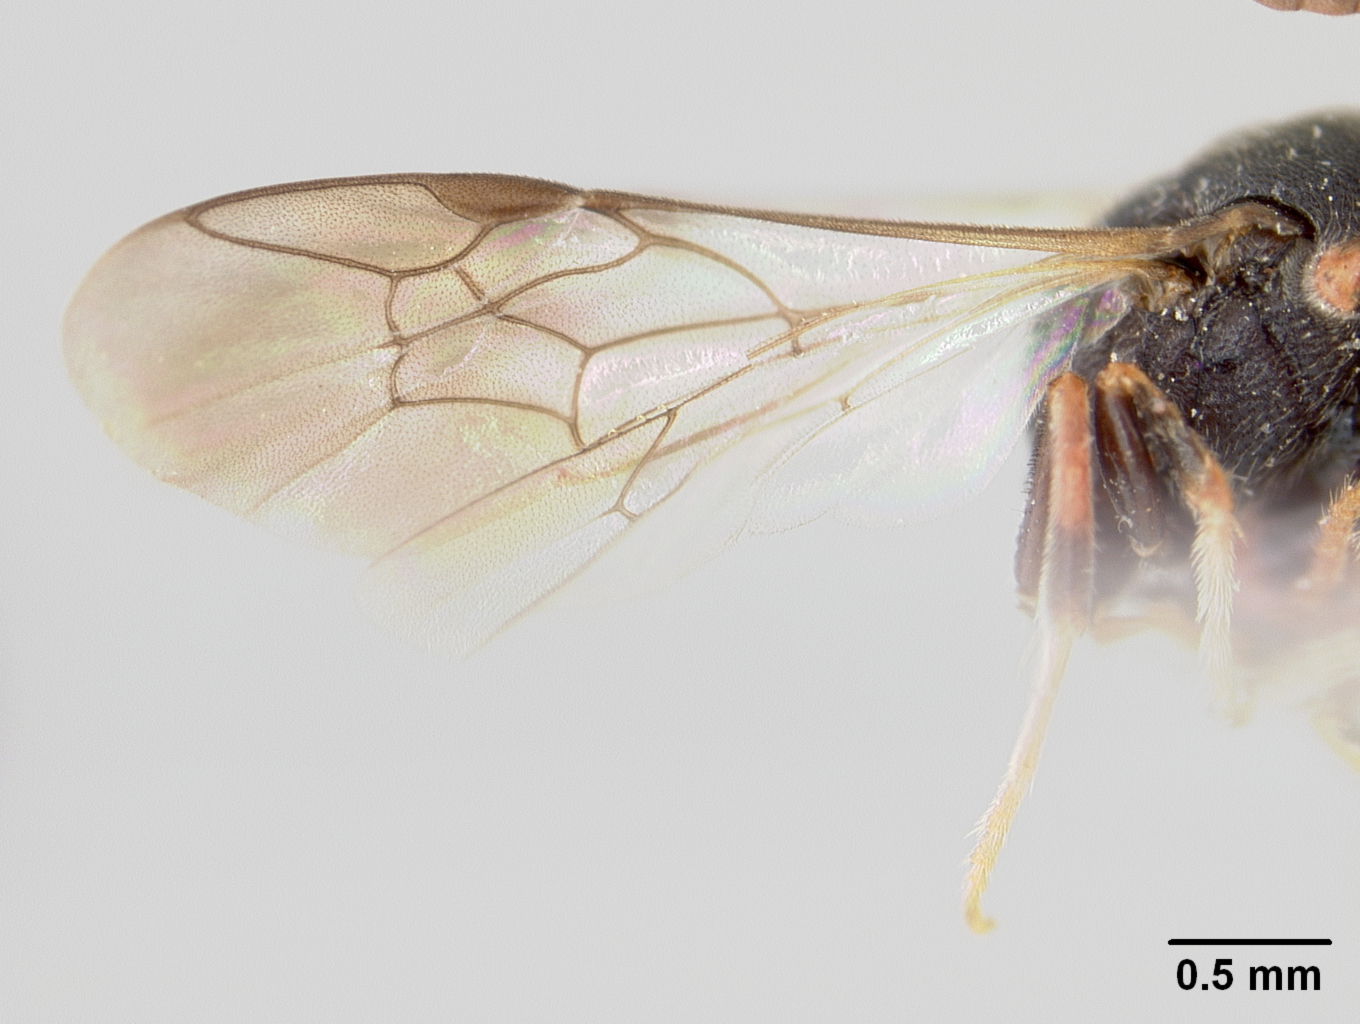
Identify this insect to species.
Prosopis minyra
